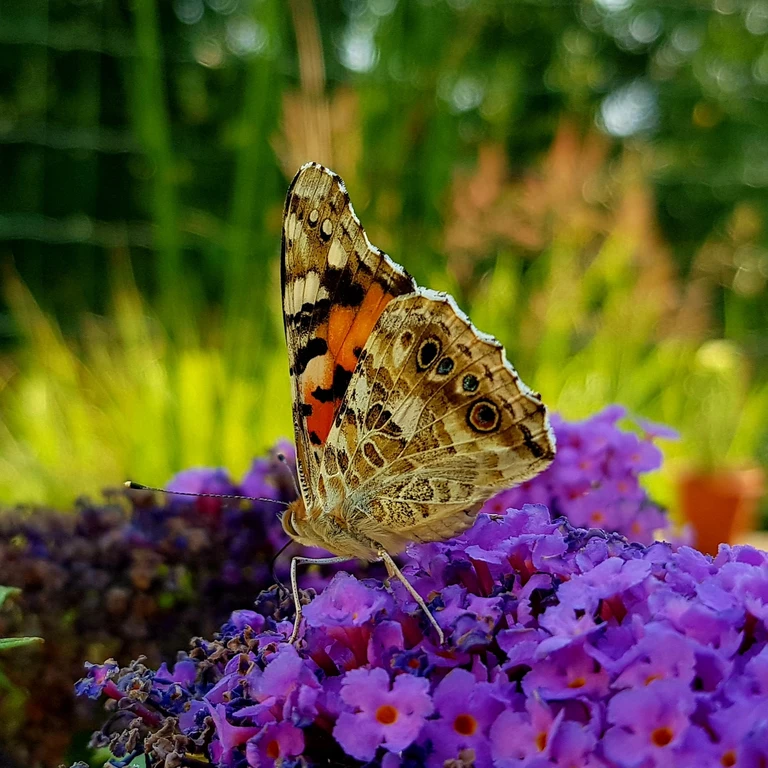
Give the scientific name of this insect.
Vanessa cardui
